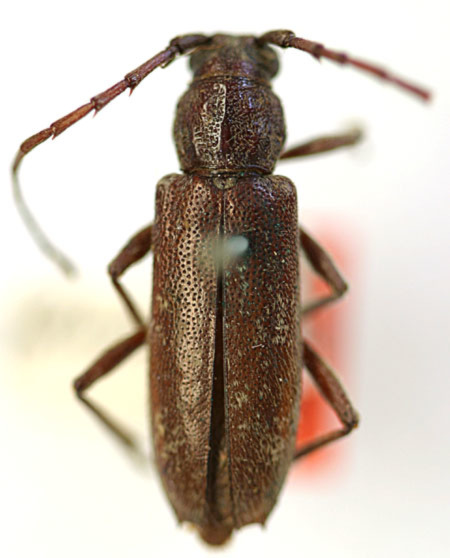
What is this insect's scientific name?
Hypermallus flumineus (also Parelaphidion aspersum)
